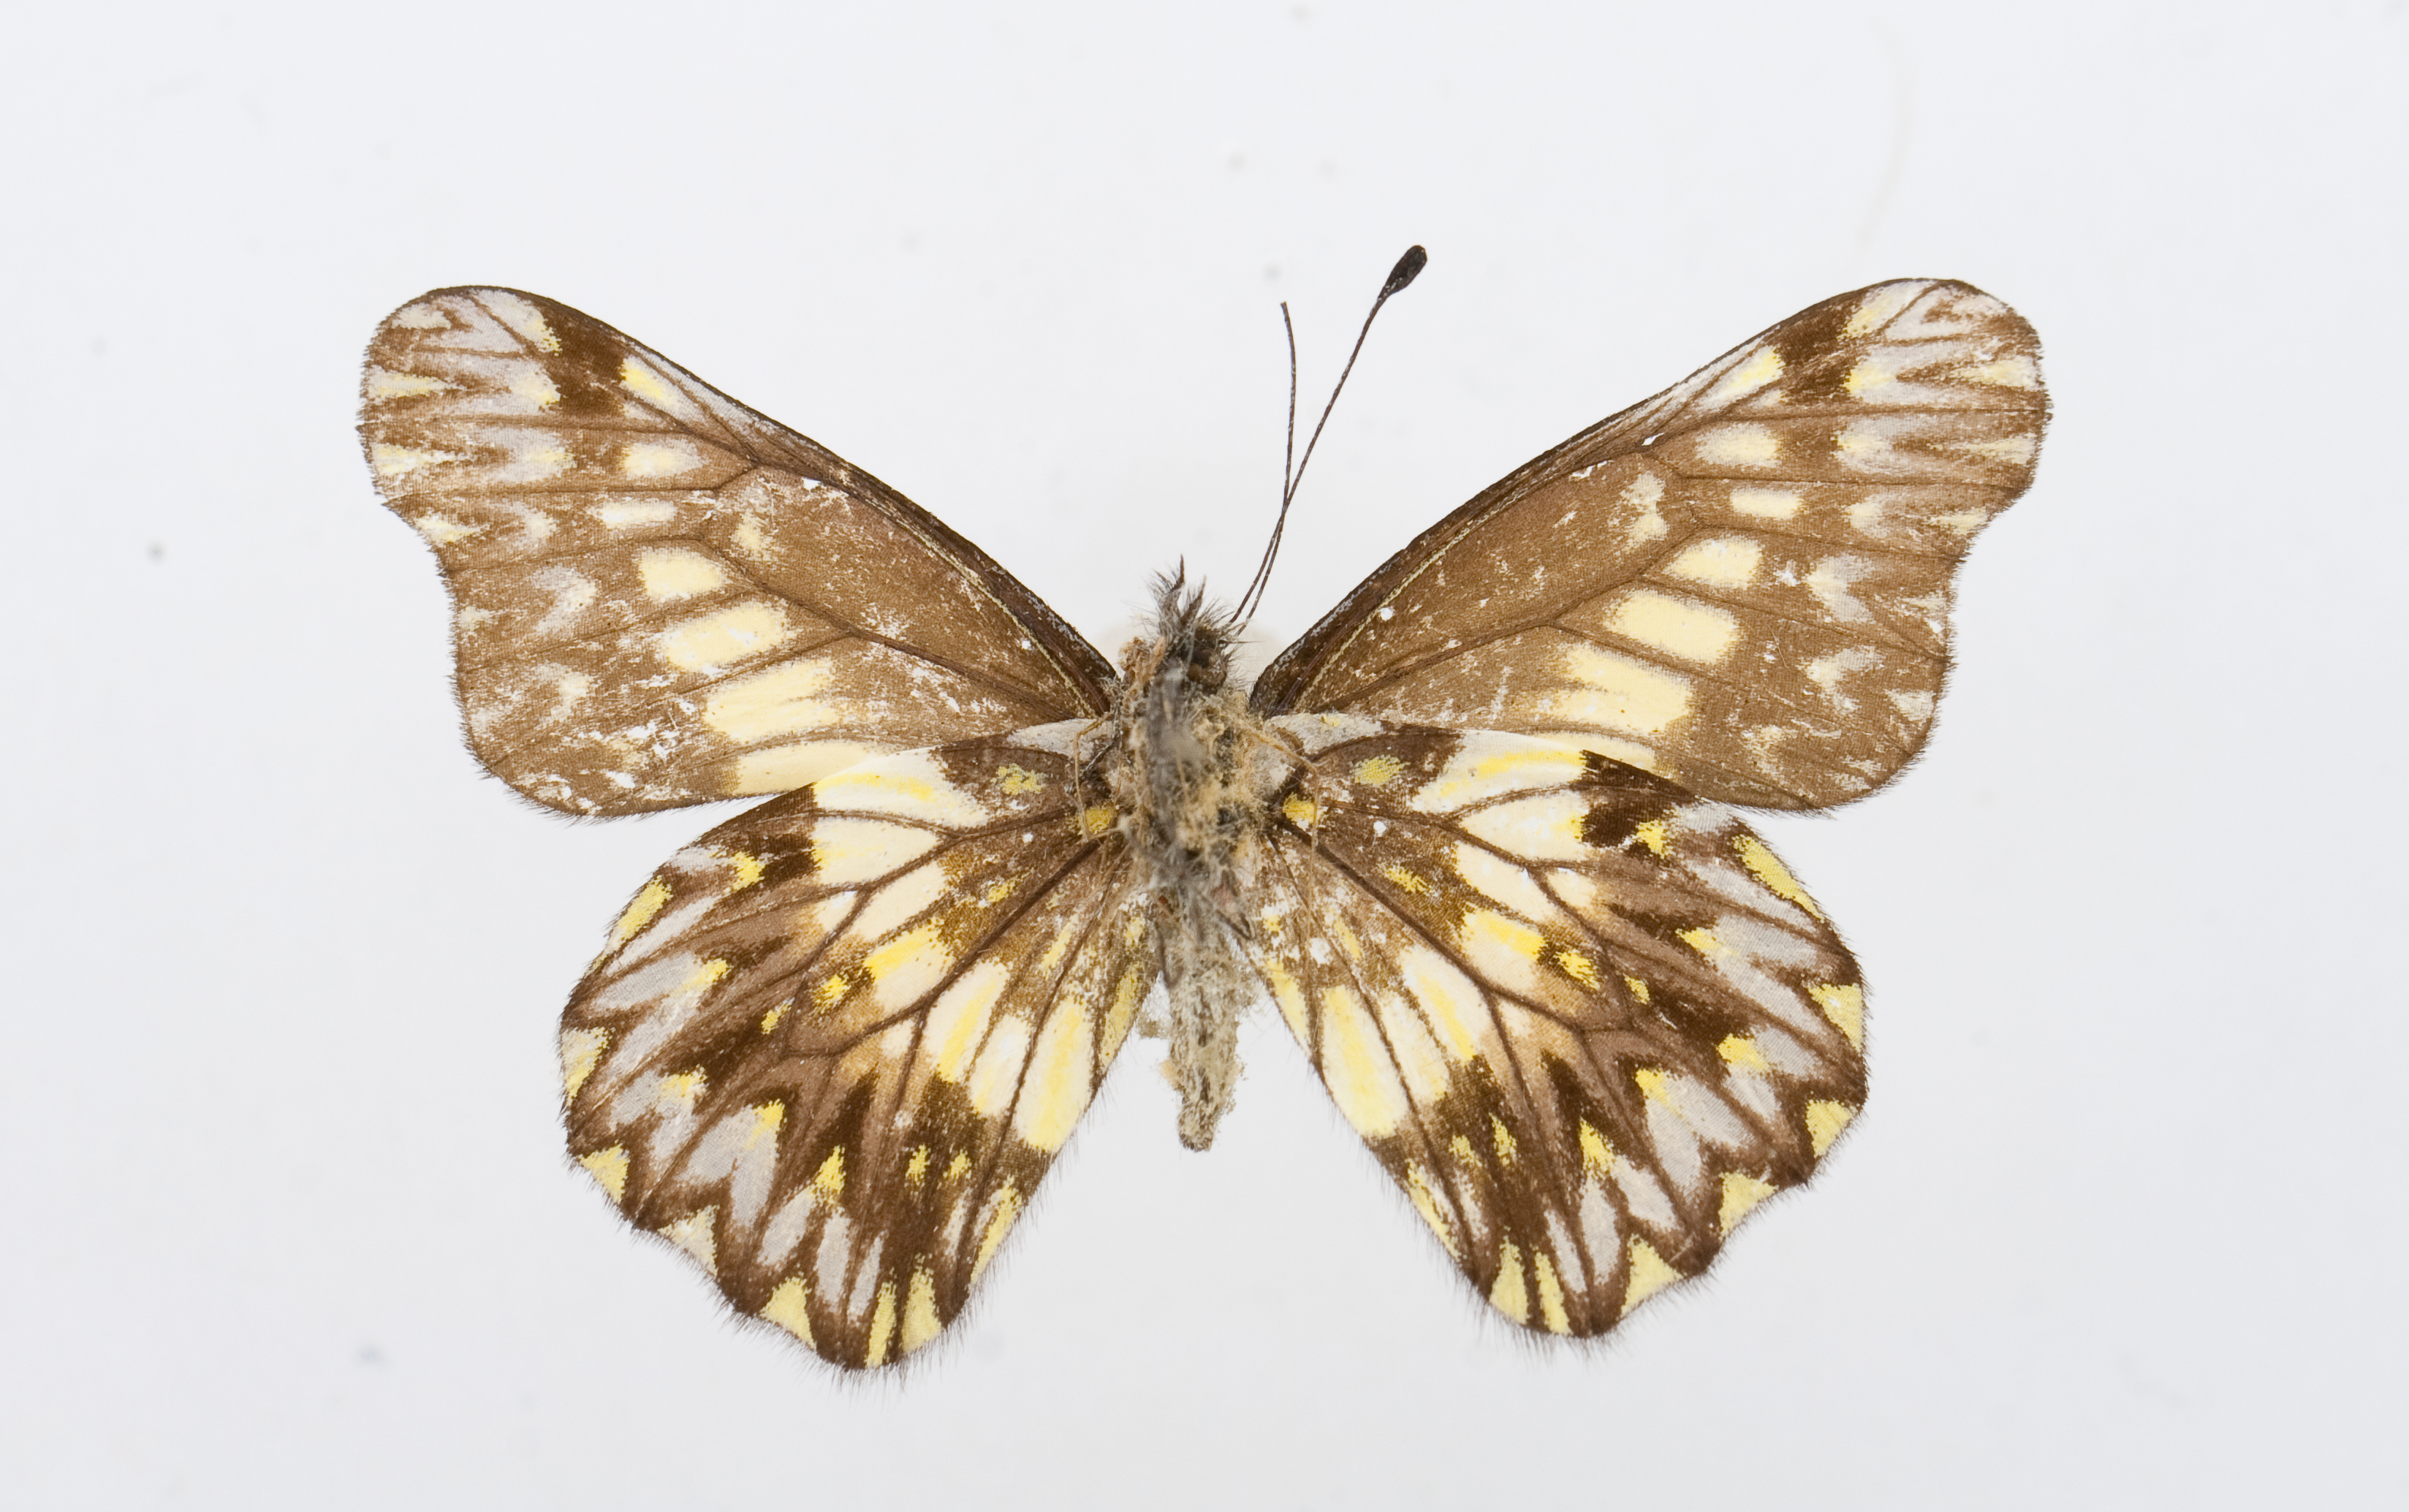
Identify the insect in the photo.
Catasticta pinava
